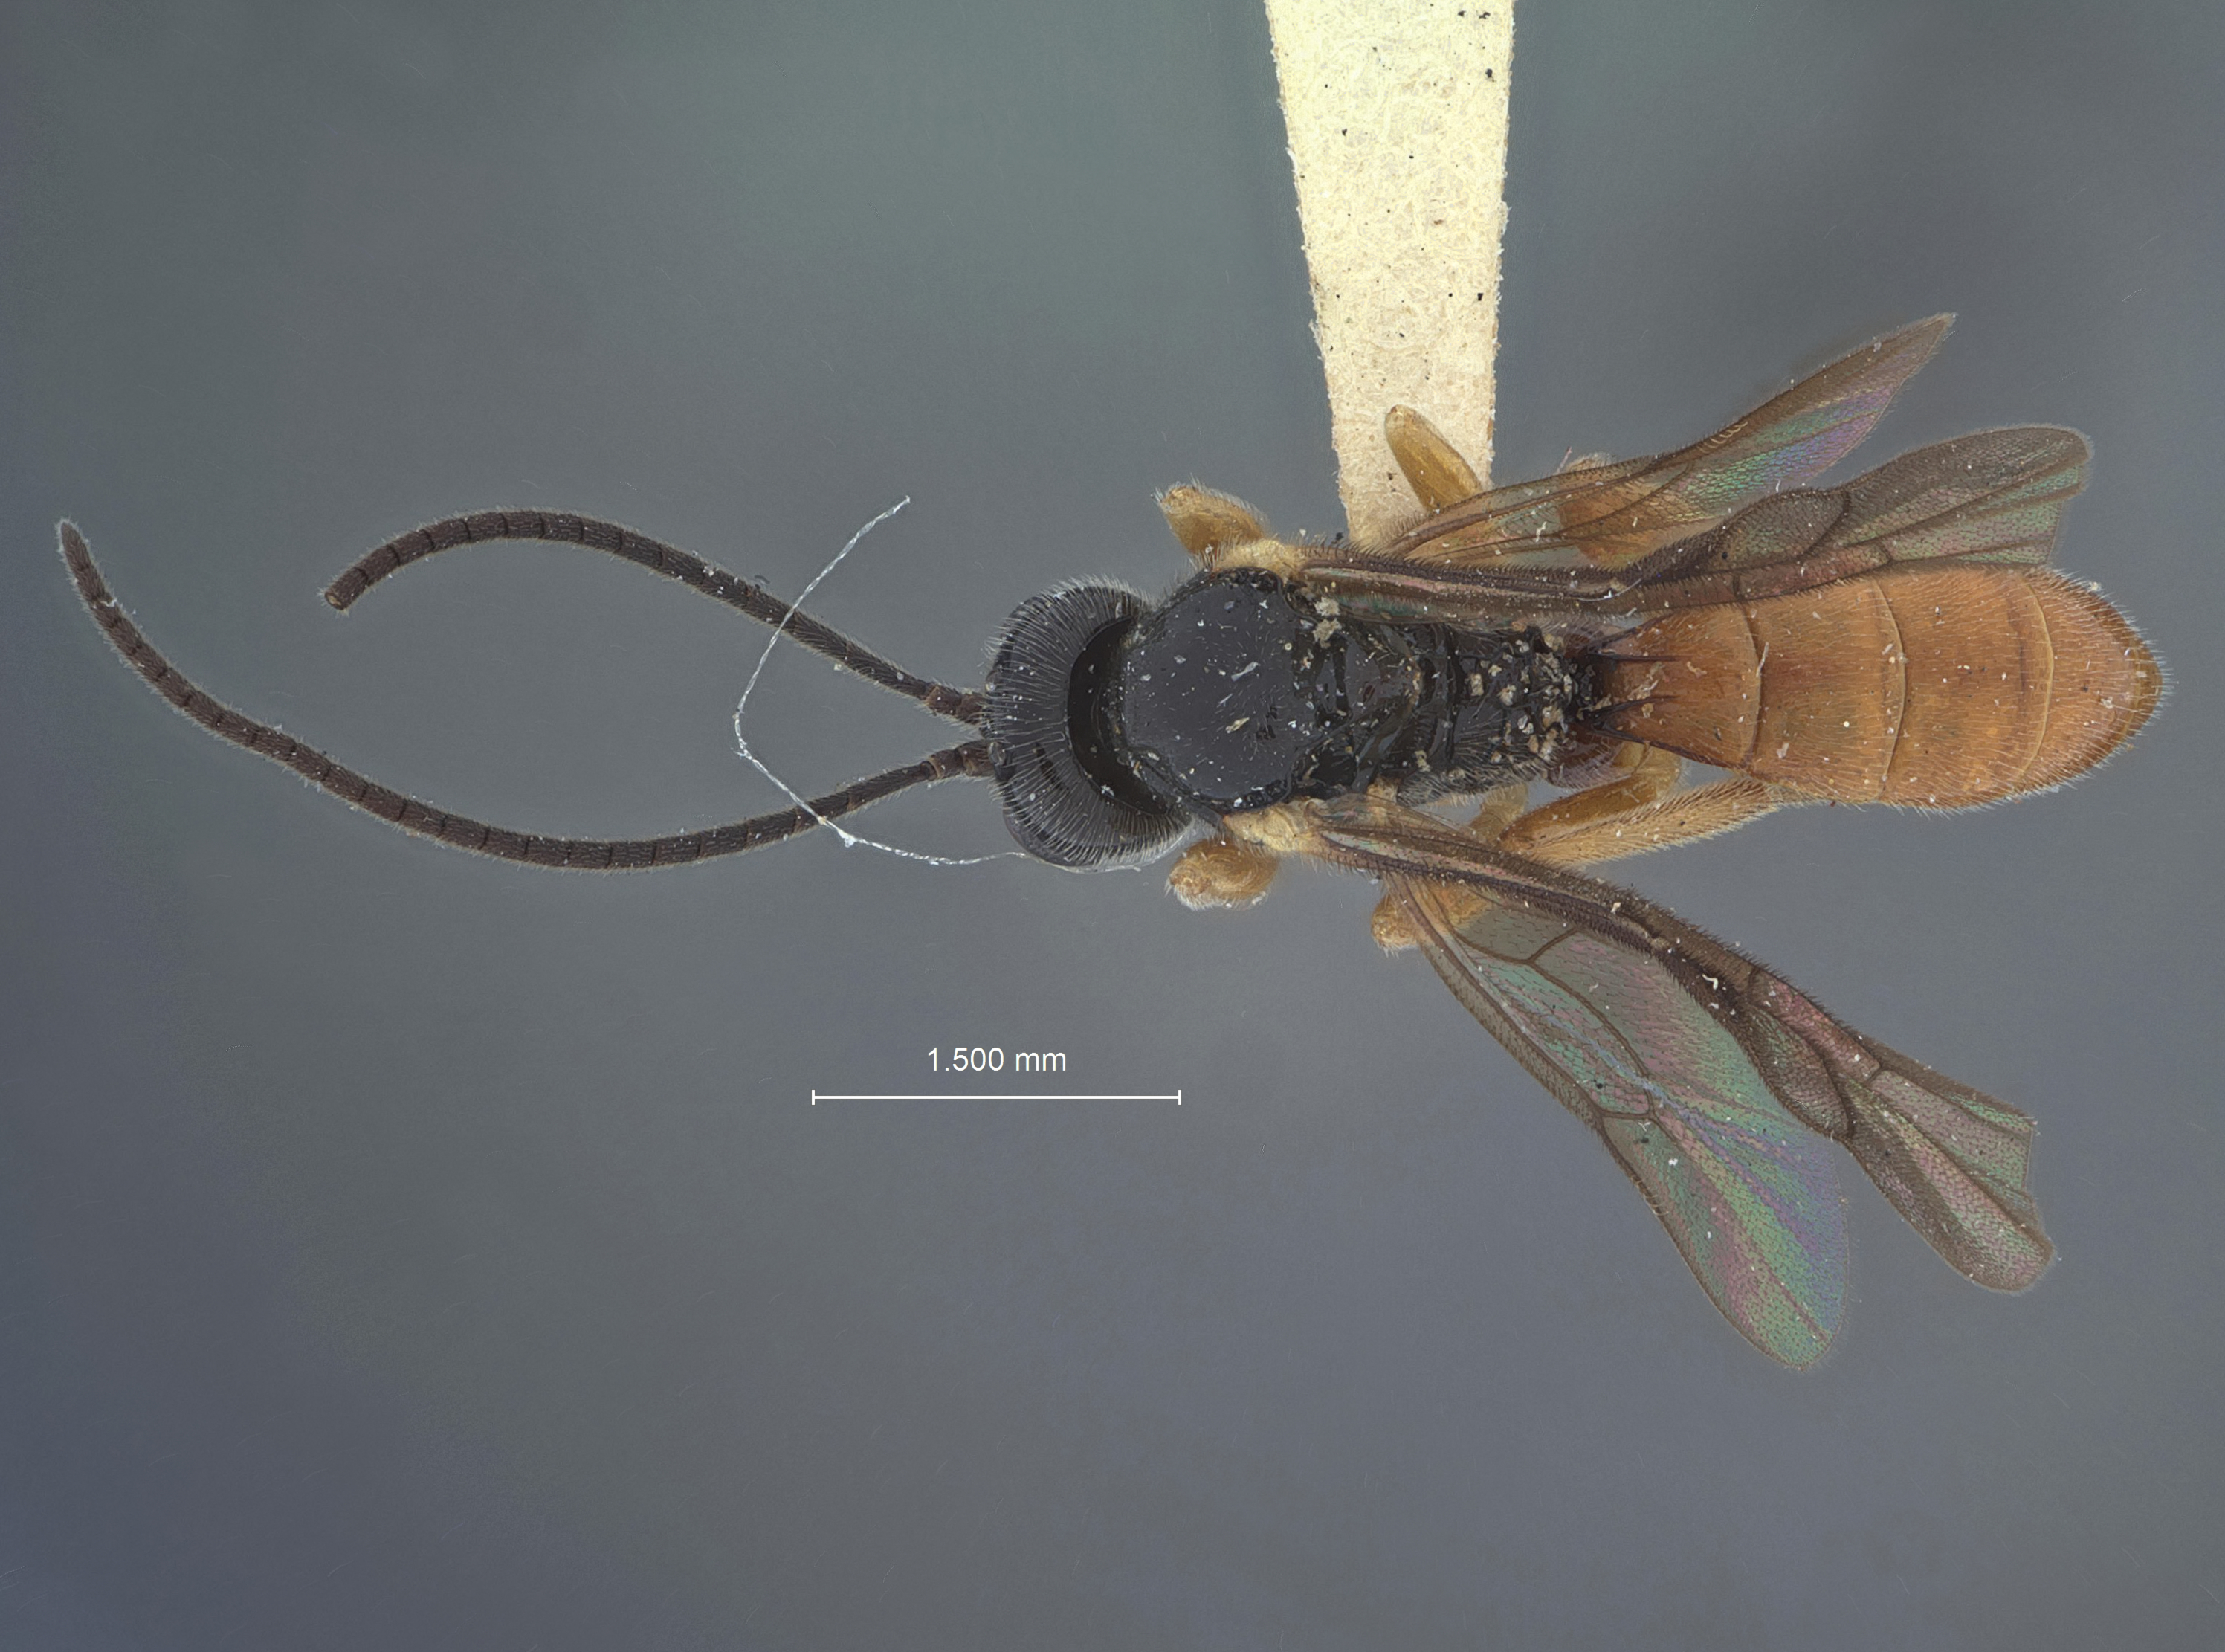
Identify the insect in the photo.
Monoblastus caliroae
